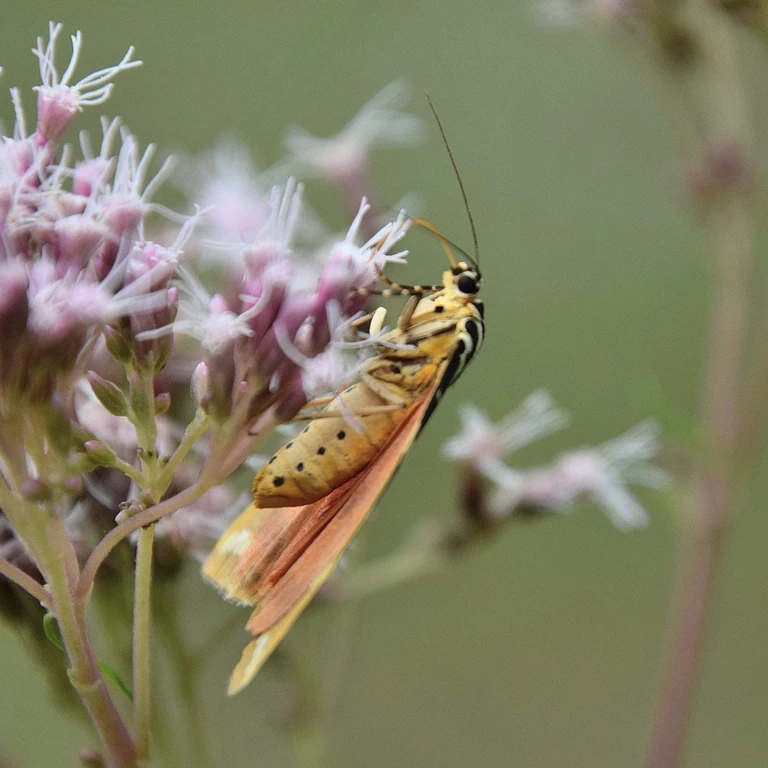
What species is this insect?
Euplagia quadripunctaria
